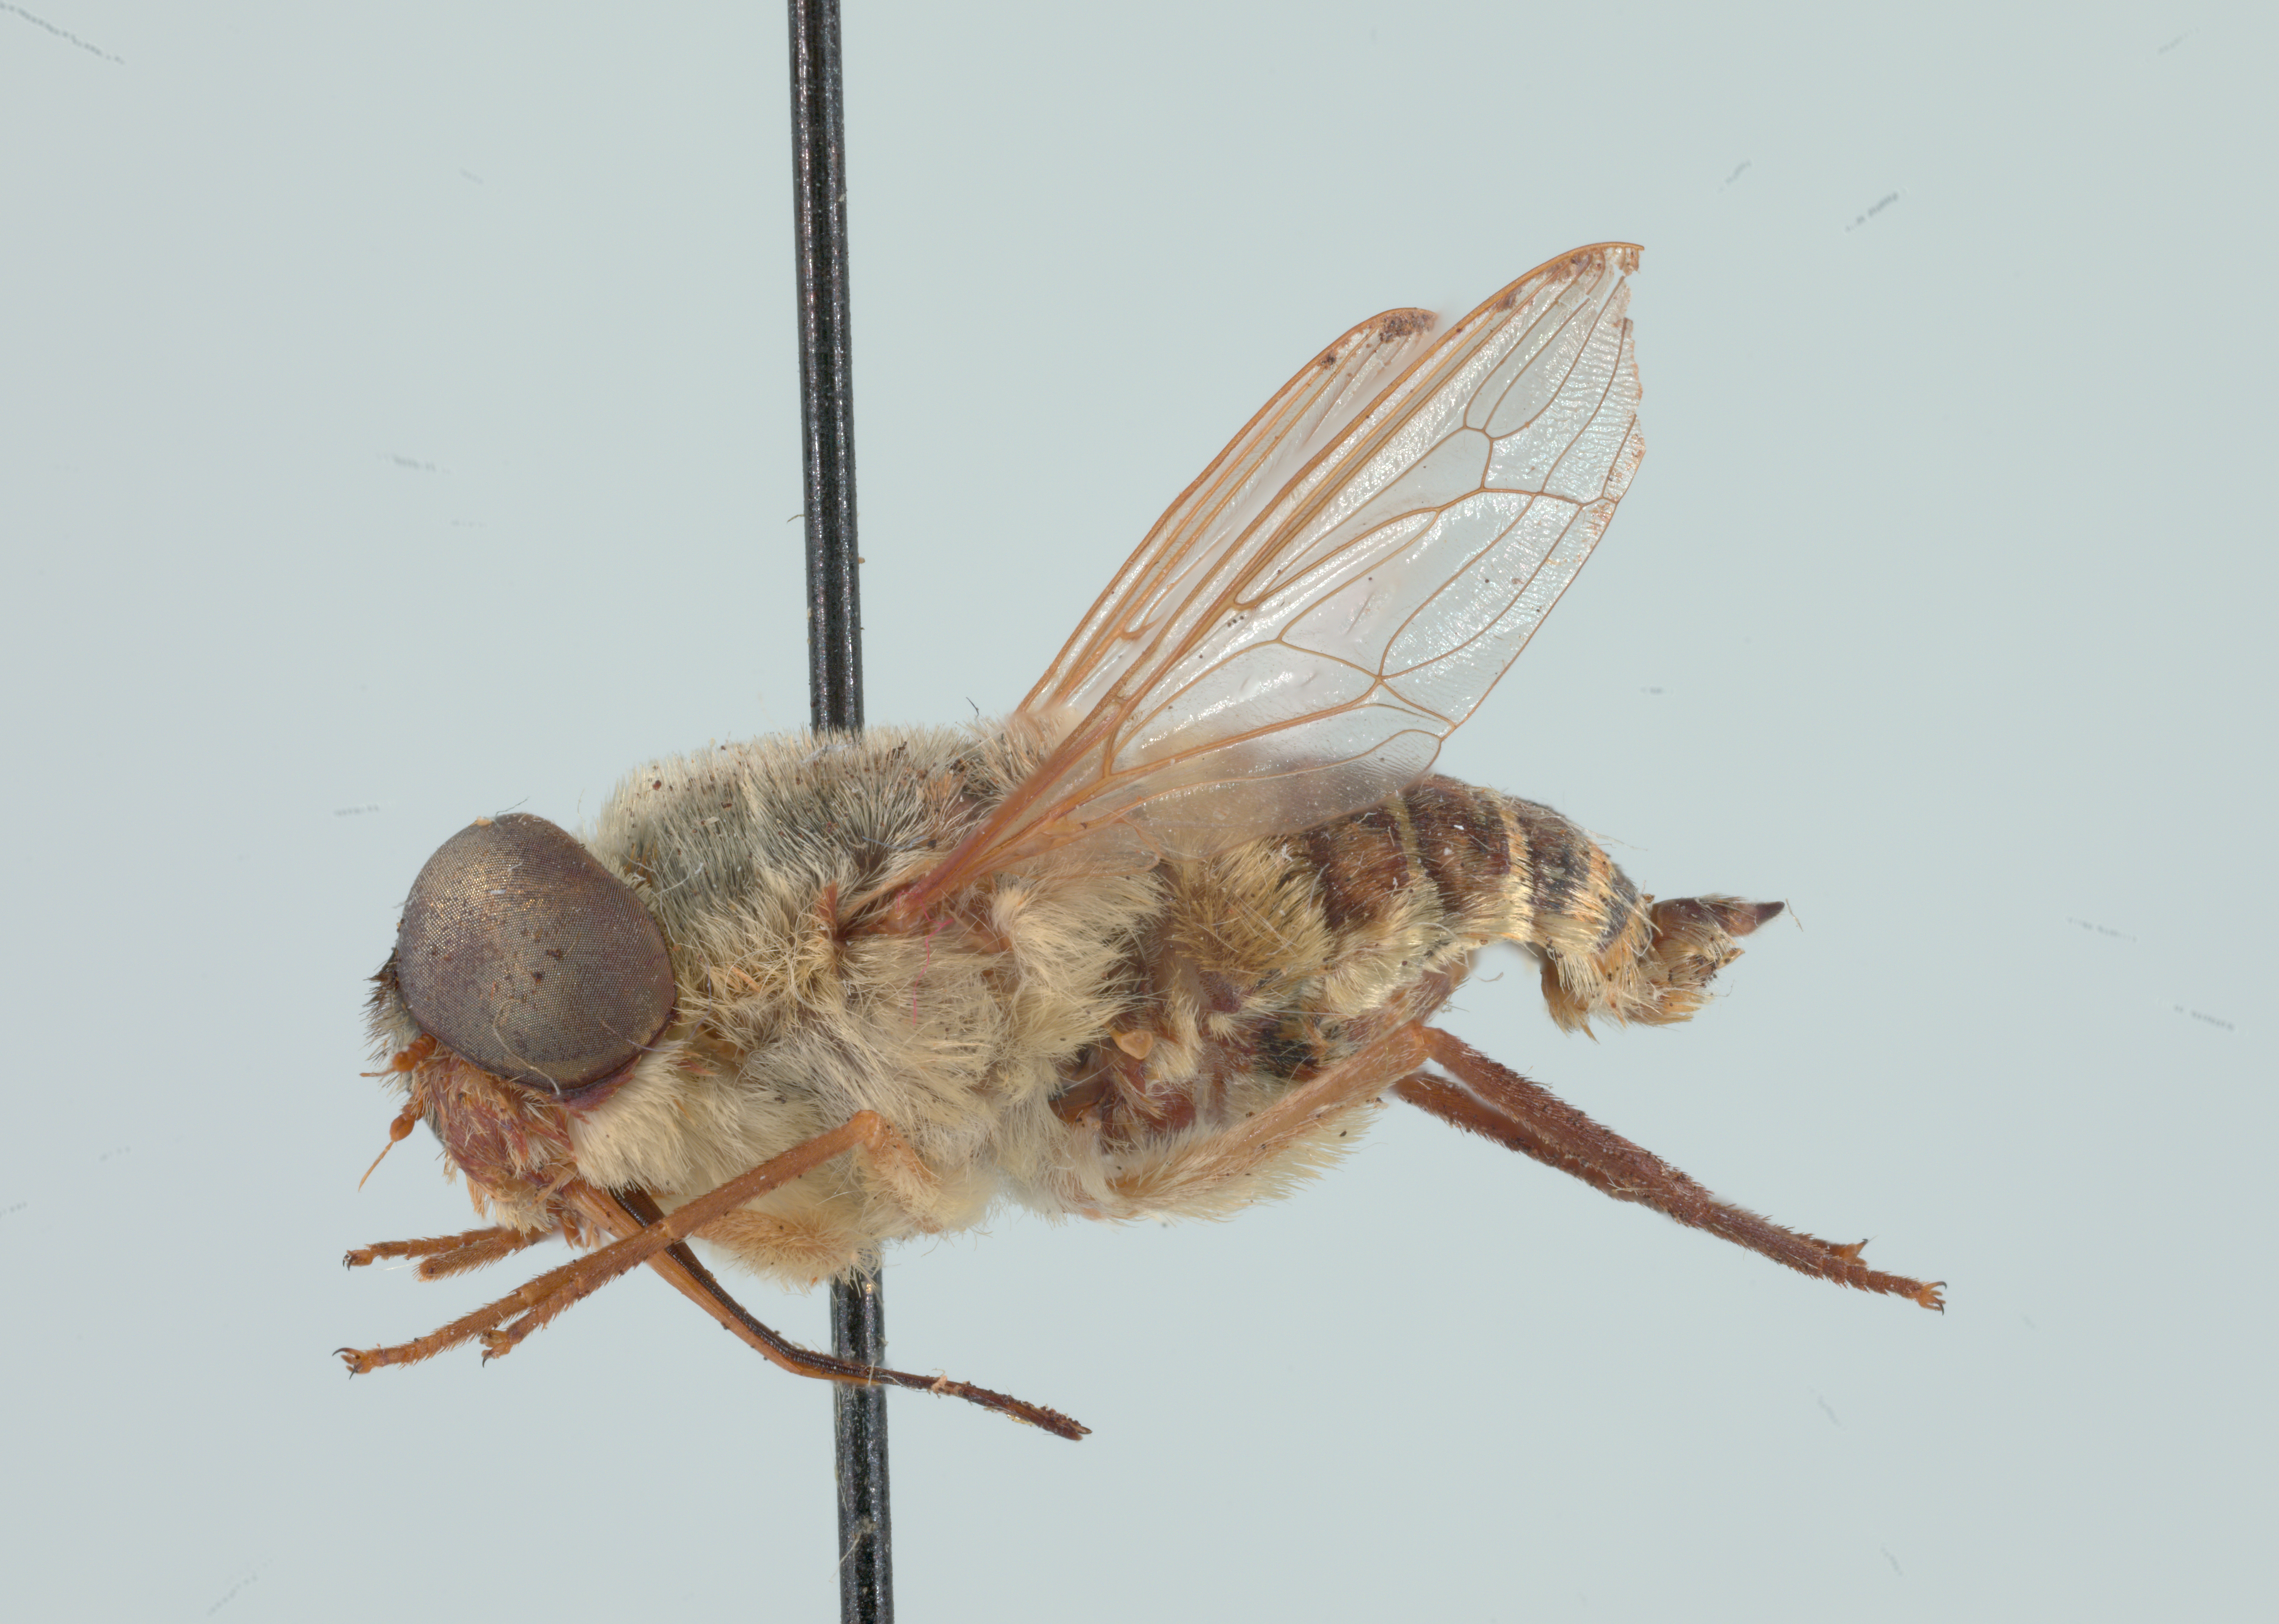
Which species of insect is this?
Neorhynchocephalus volaticus
